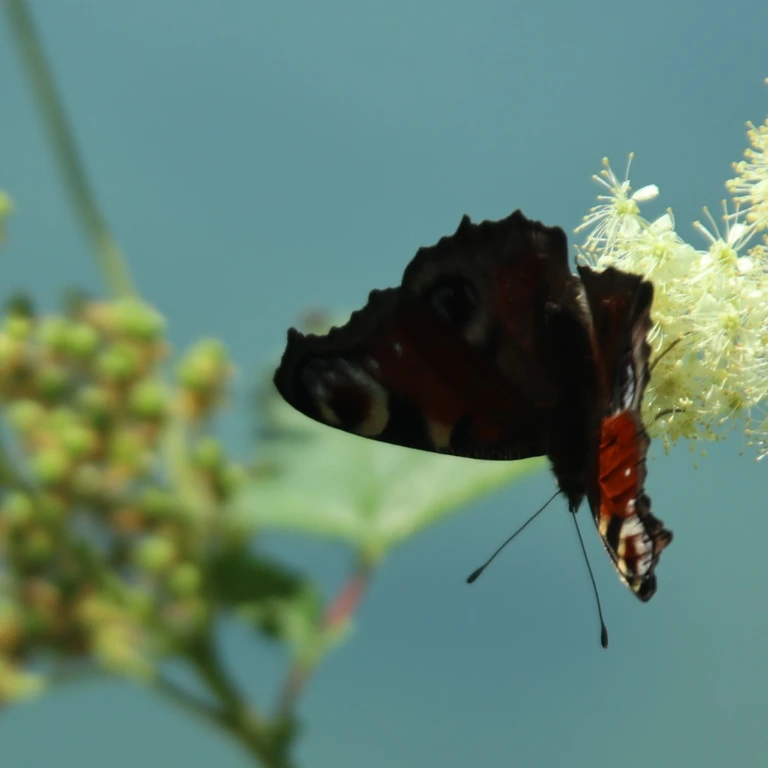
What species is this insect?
Aglais io
